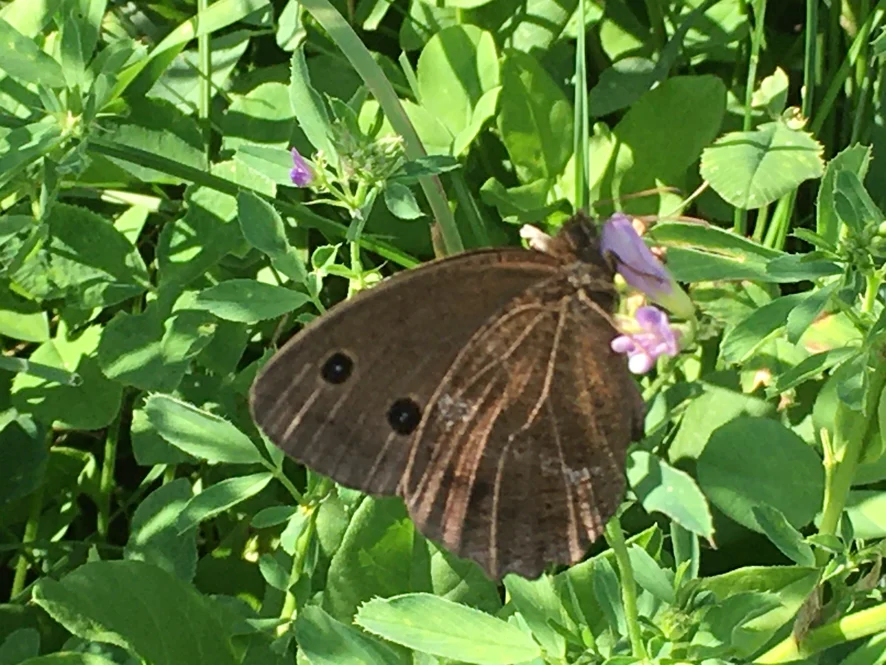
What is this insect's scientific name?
Minois dryas
